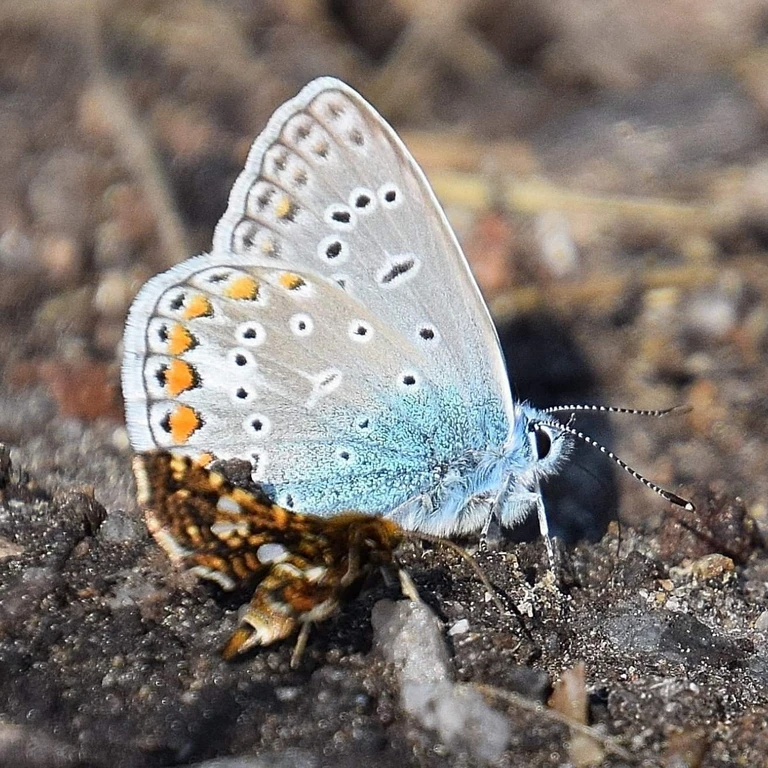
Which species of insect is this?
Polyommatus icarus
